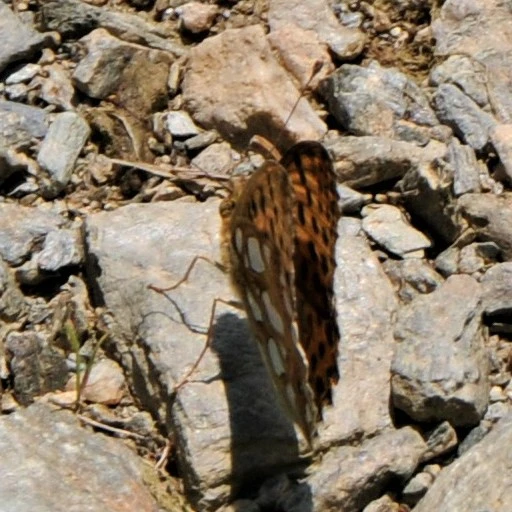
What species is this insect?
Issoria lathonia
